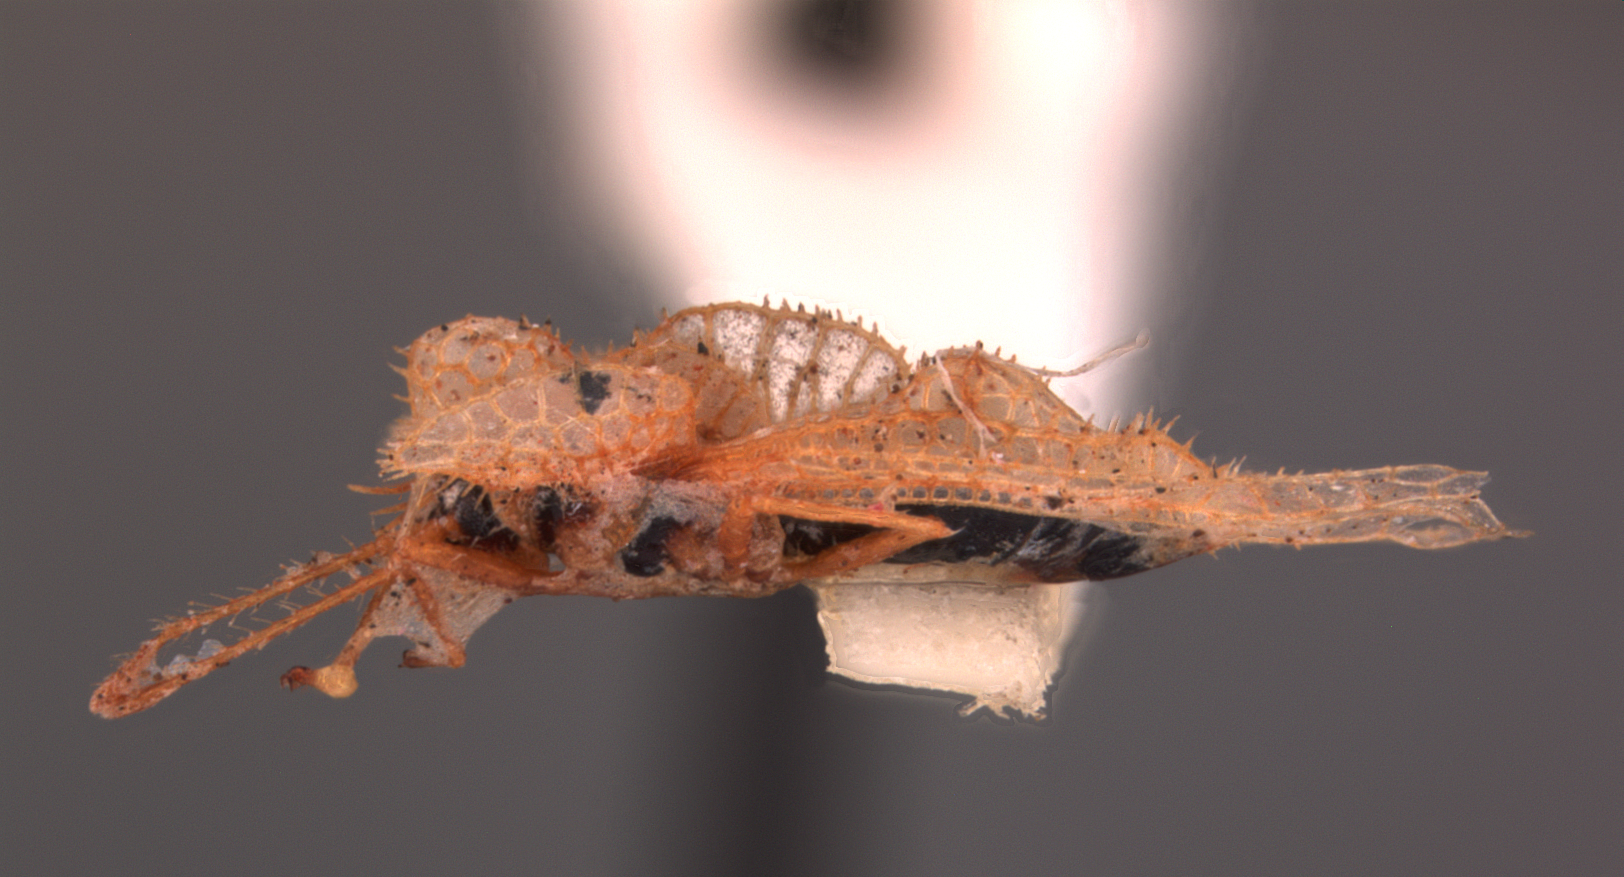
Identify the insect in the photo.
Caloloma uhleri
